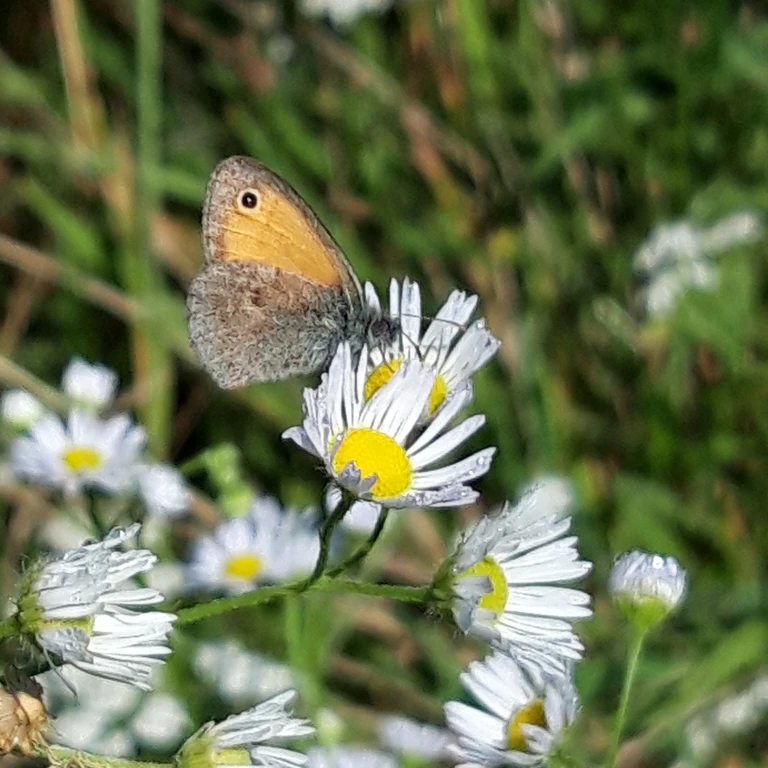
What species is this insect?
Coenonympha pamphilus
